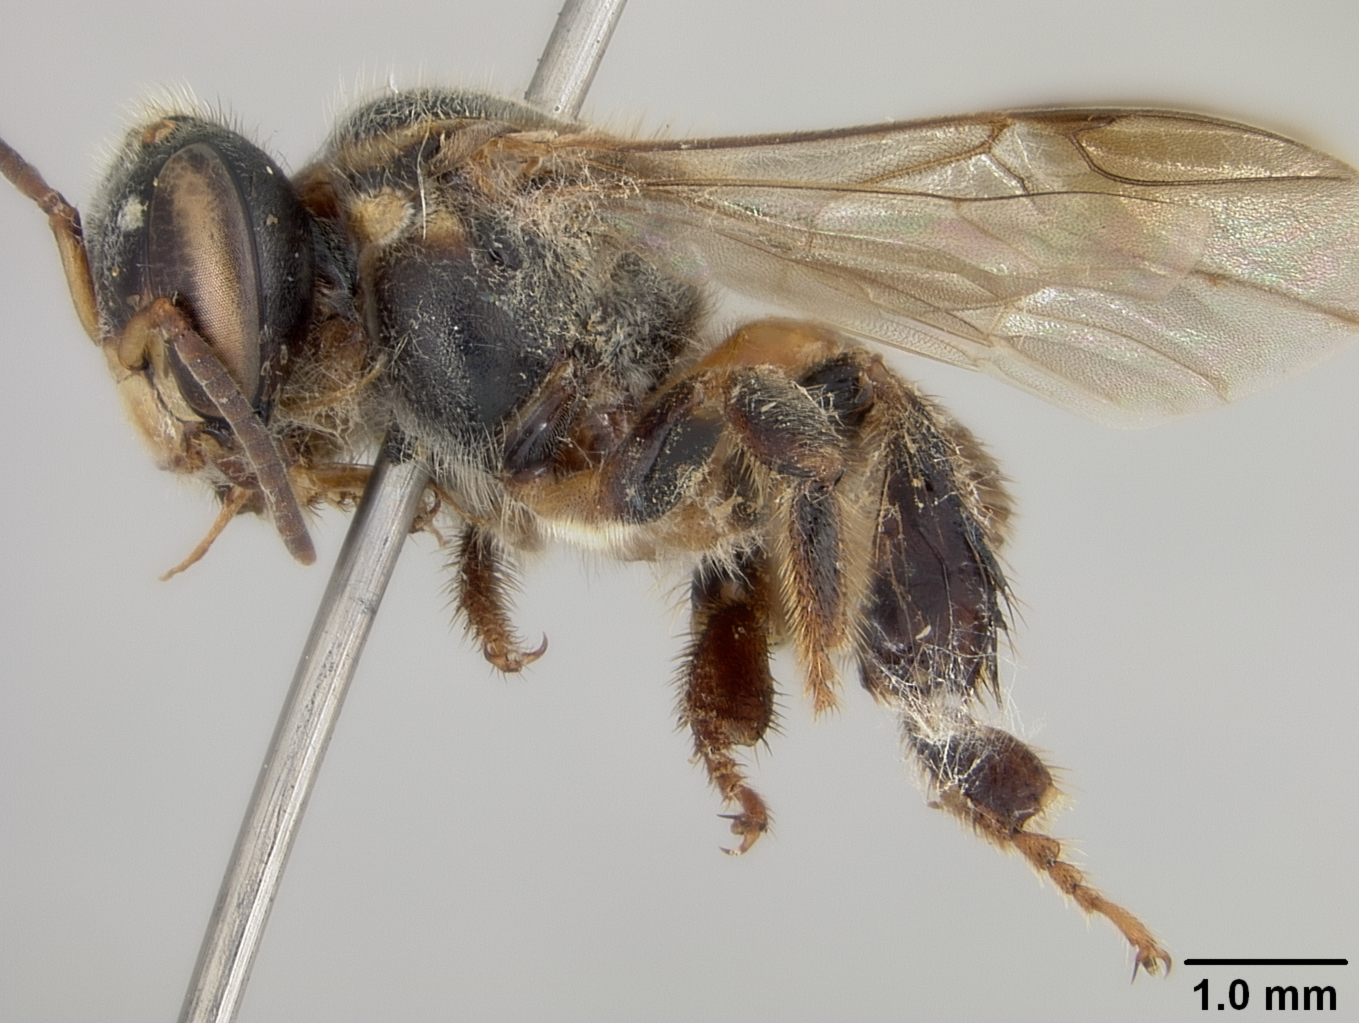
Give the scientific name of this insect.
Meliponula roubiki
